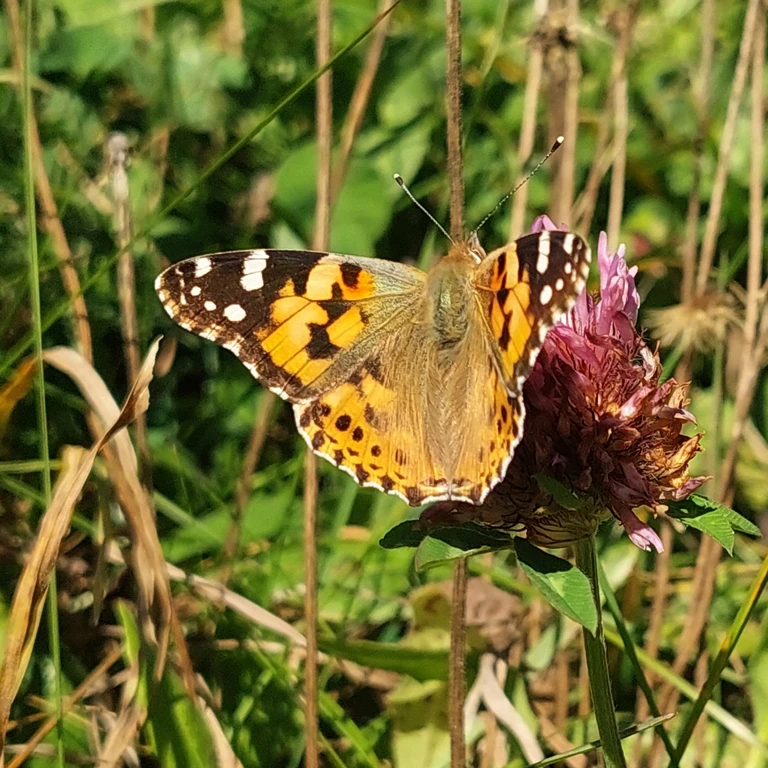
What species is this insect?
Vanessa cardui
